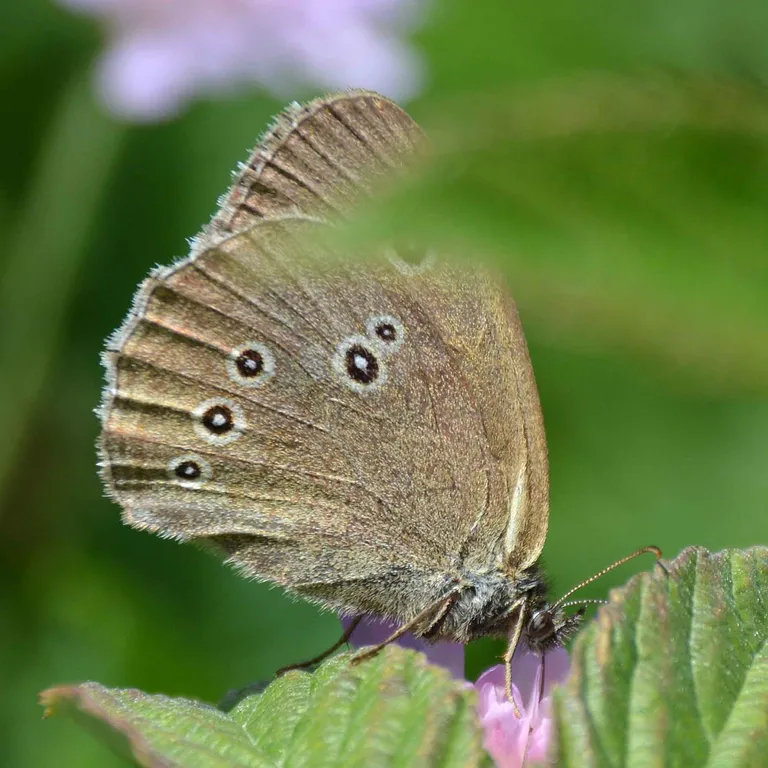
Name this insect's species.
Aphantopus hyperantus
